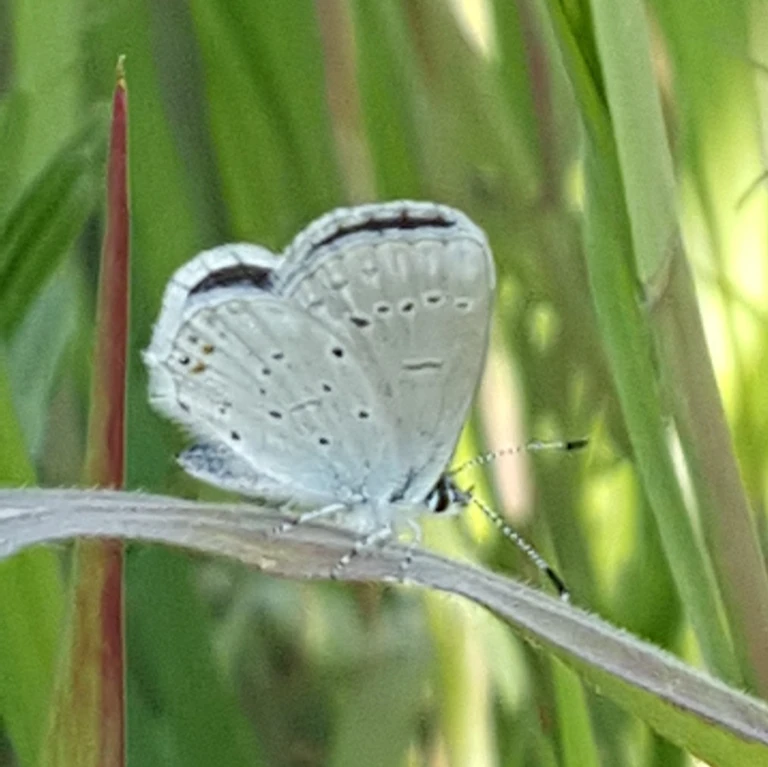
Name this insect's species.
Cupido argiades (also Elkalyce argiades)
